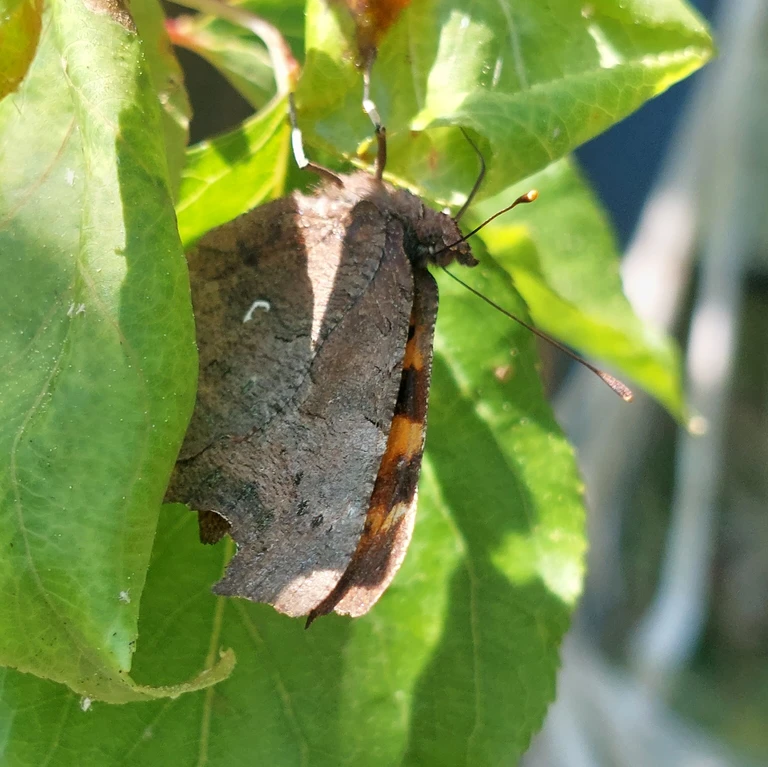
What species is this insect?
Polygonia c-album
